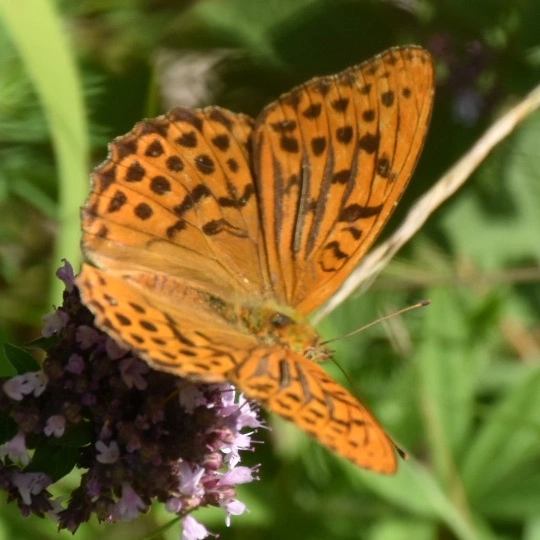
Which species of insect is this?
Argynnis paphia
